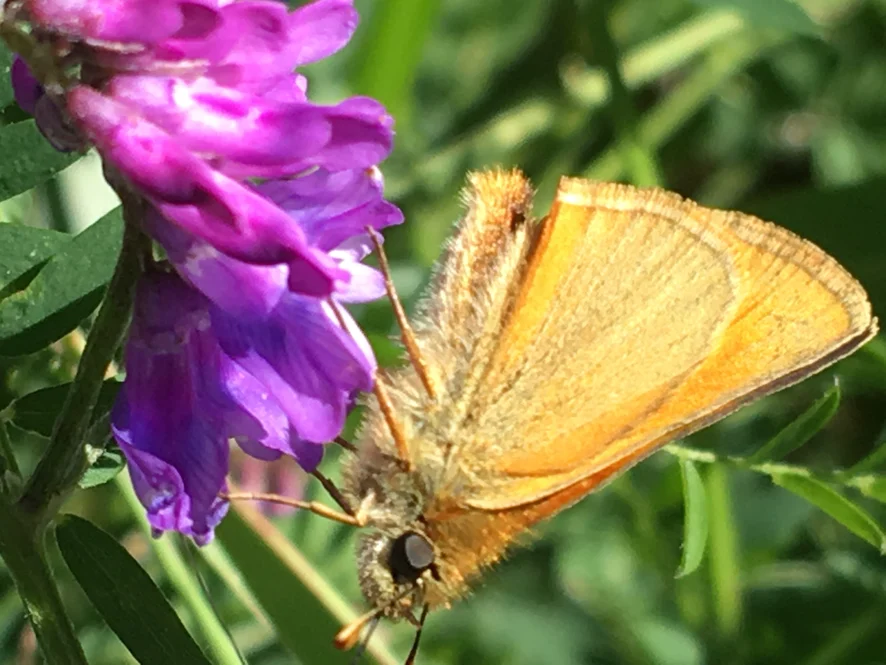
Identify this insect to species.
Thymelicus sylvestris
